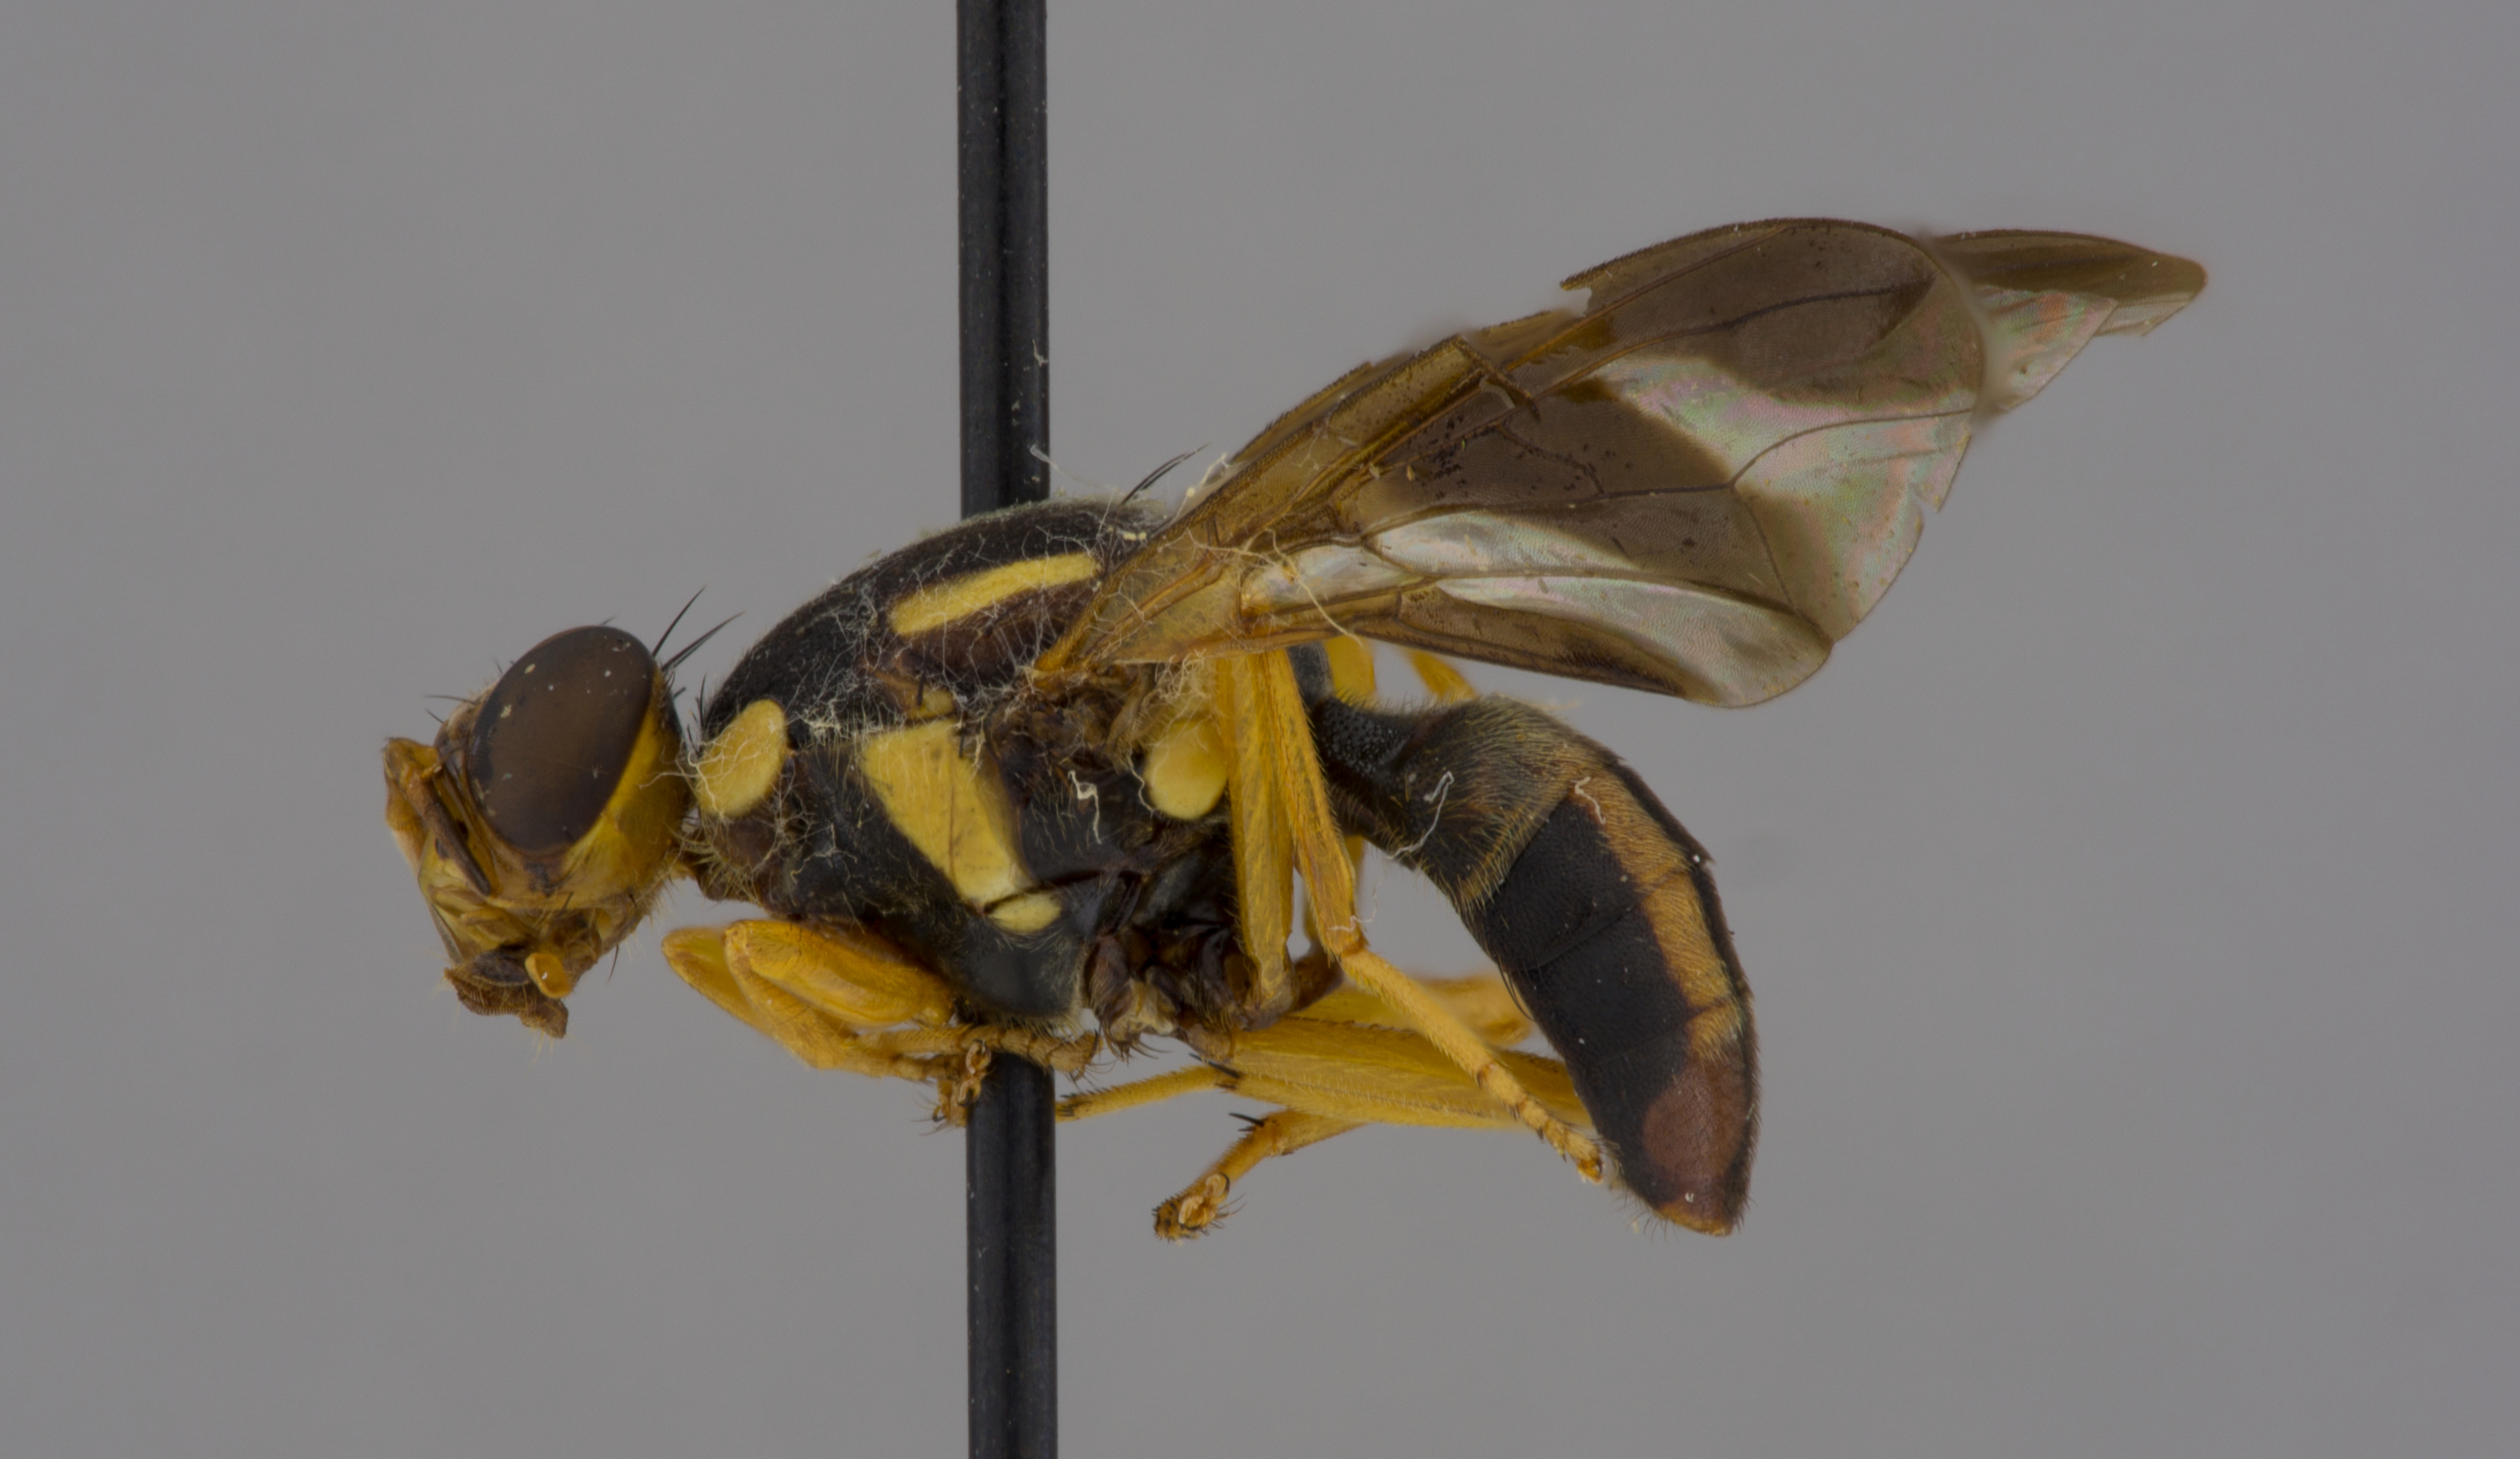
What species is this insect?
Bactrocera decumanus
